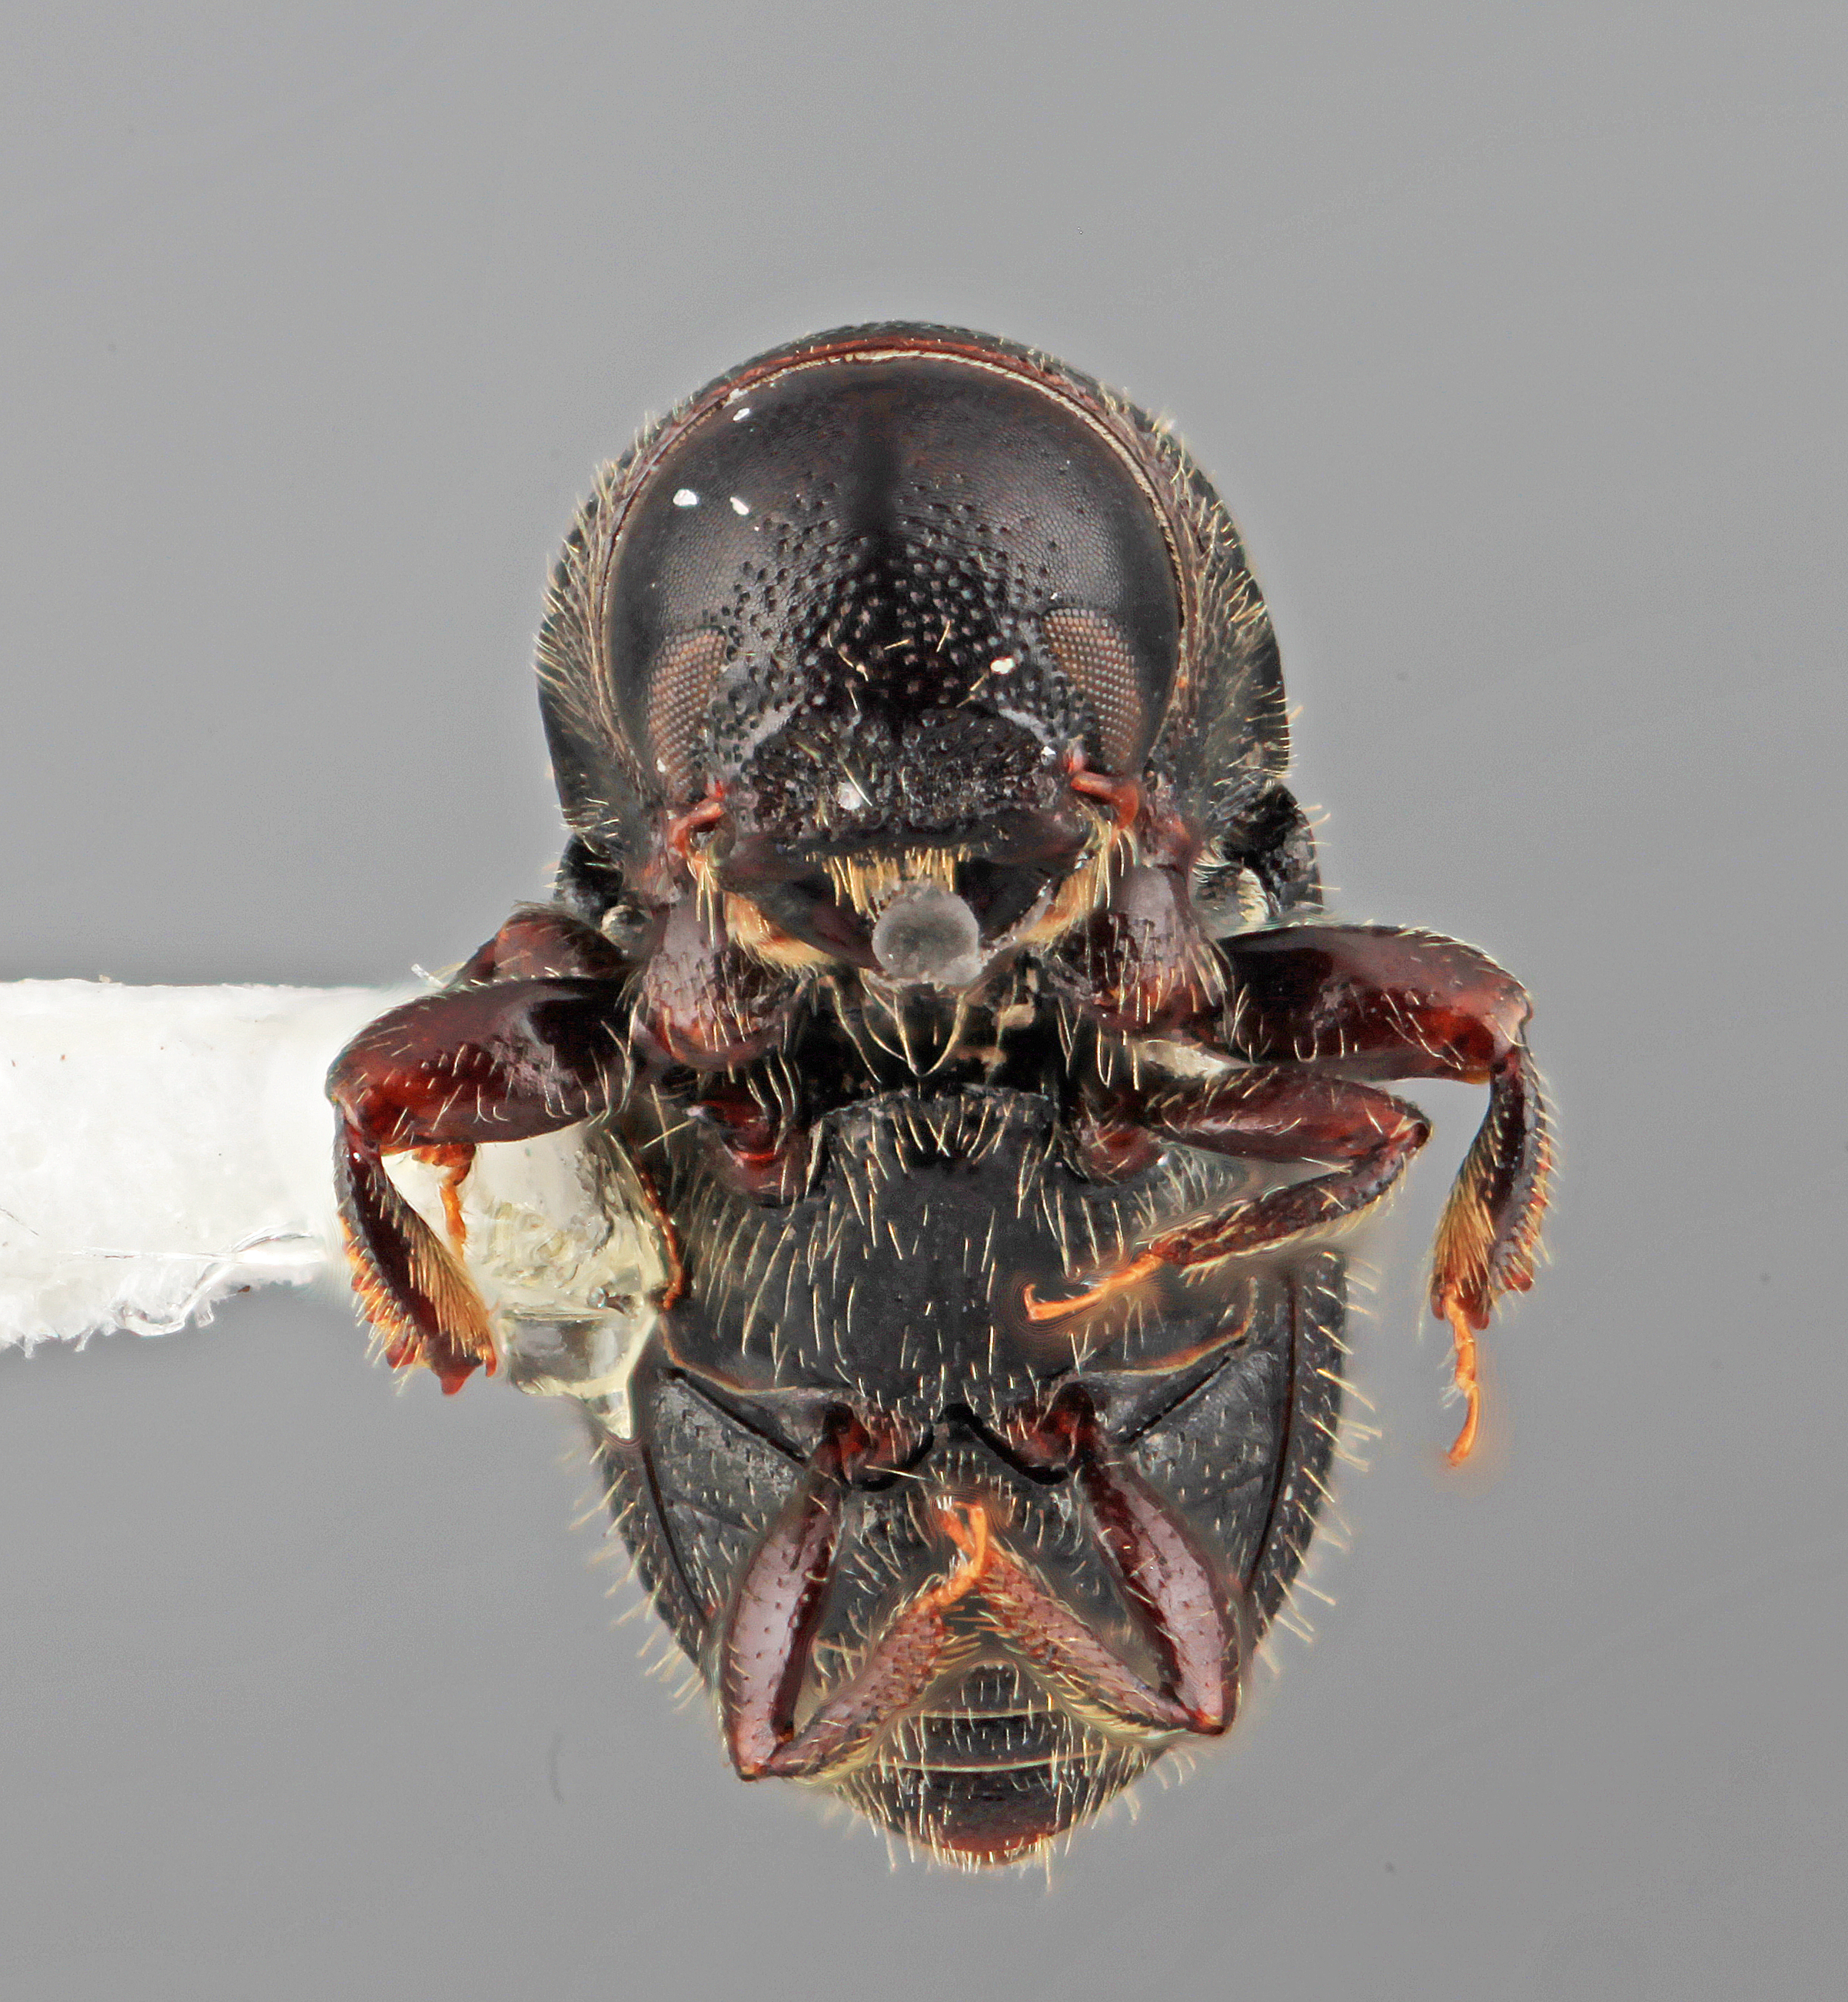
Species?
Scolytodes suturalis
